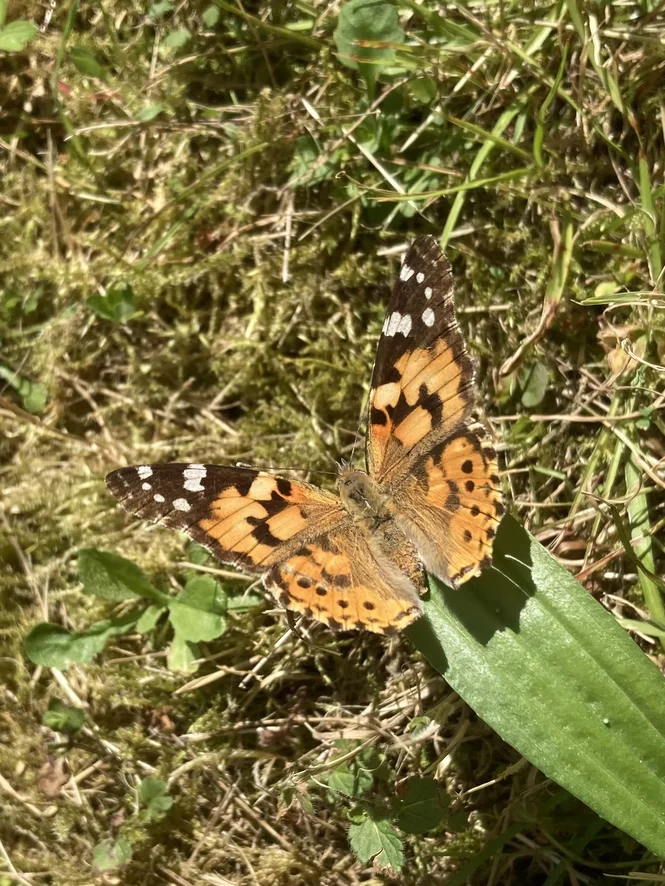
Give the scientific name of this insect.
Vanessa cardui
